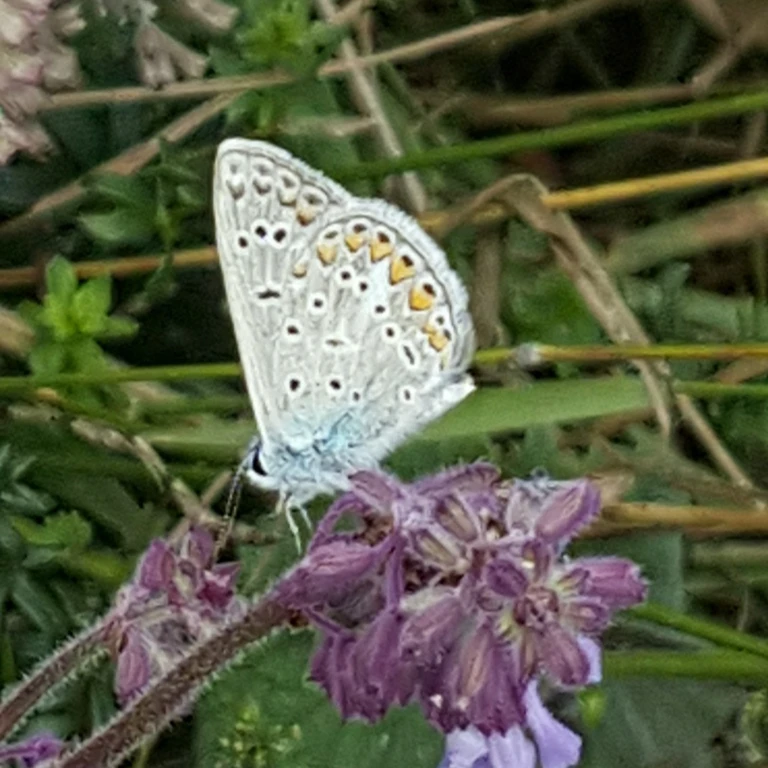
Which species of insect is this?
Polyommatus icarus
